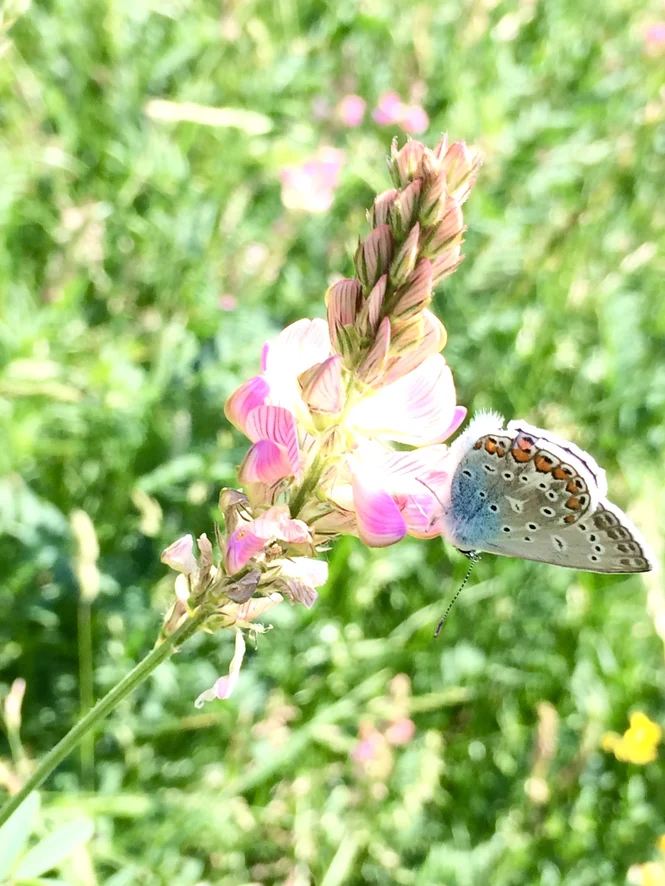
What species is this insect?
Polyommatus icarus
